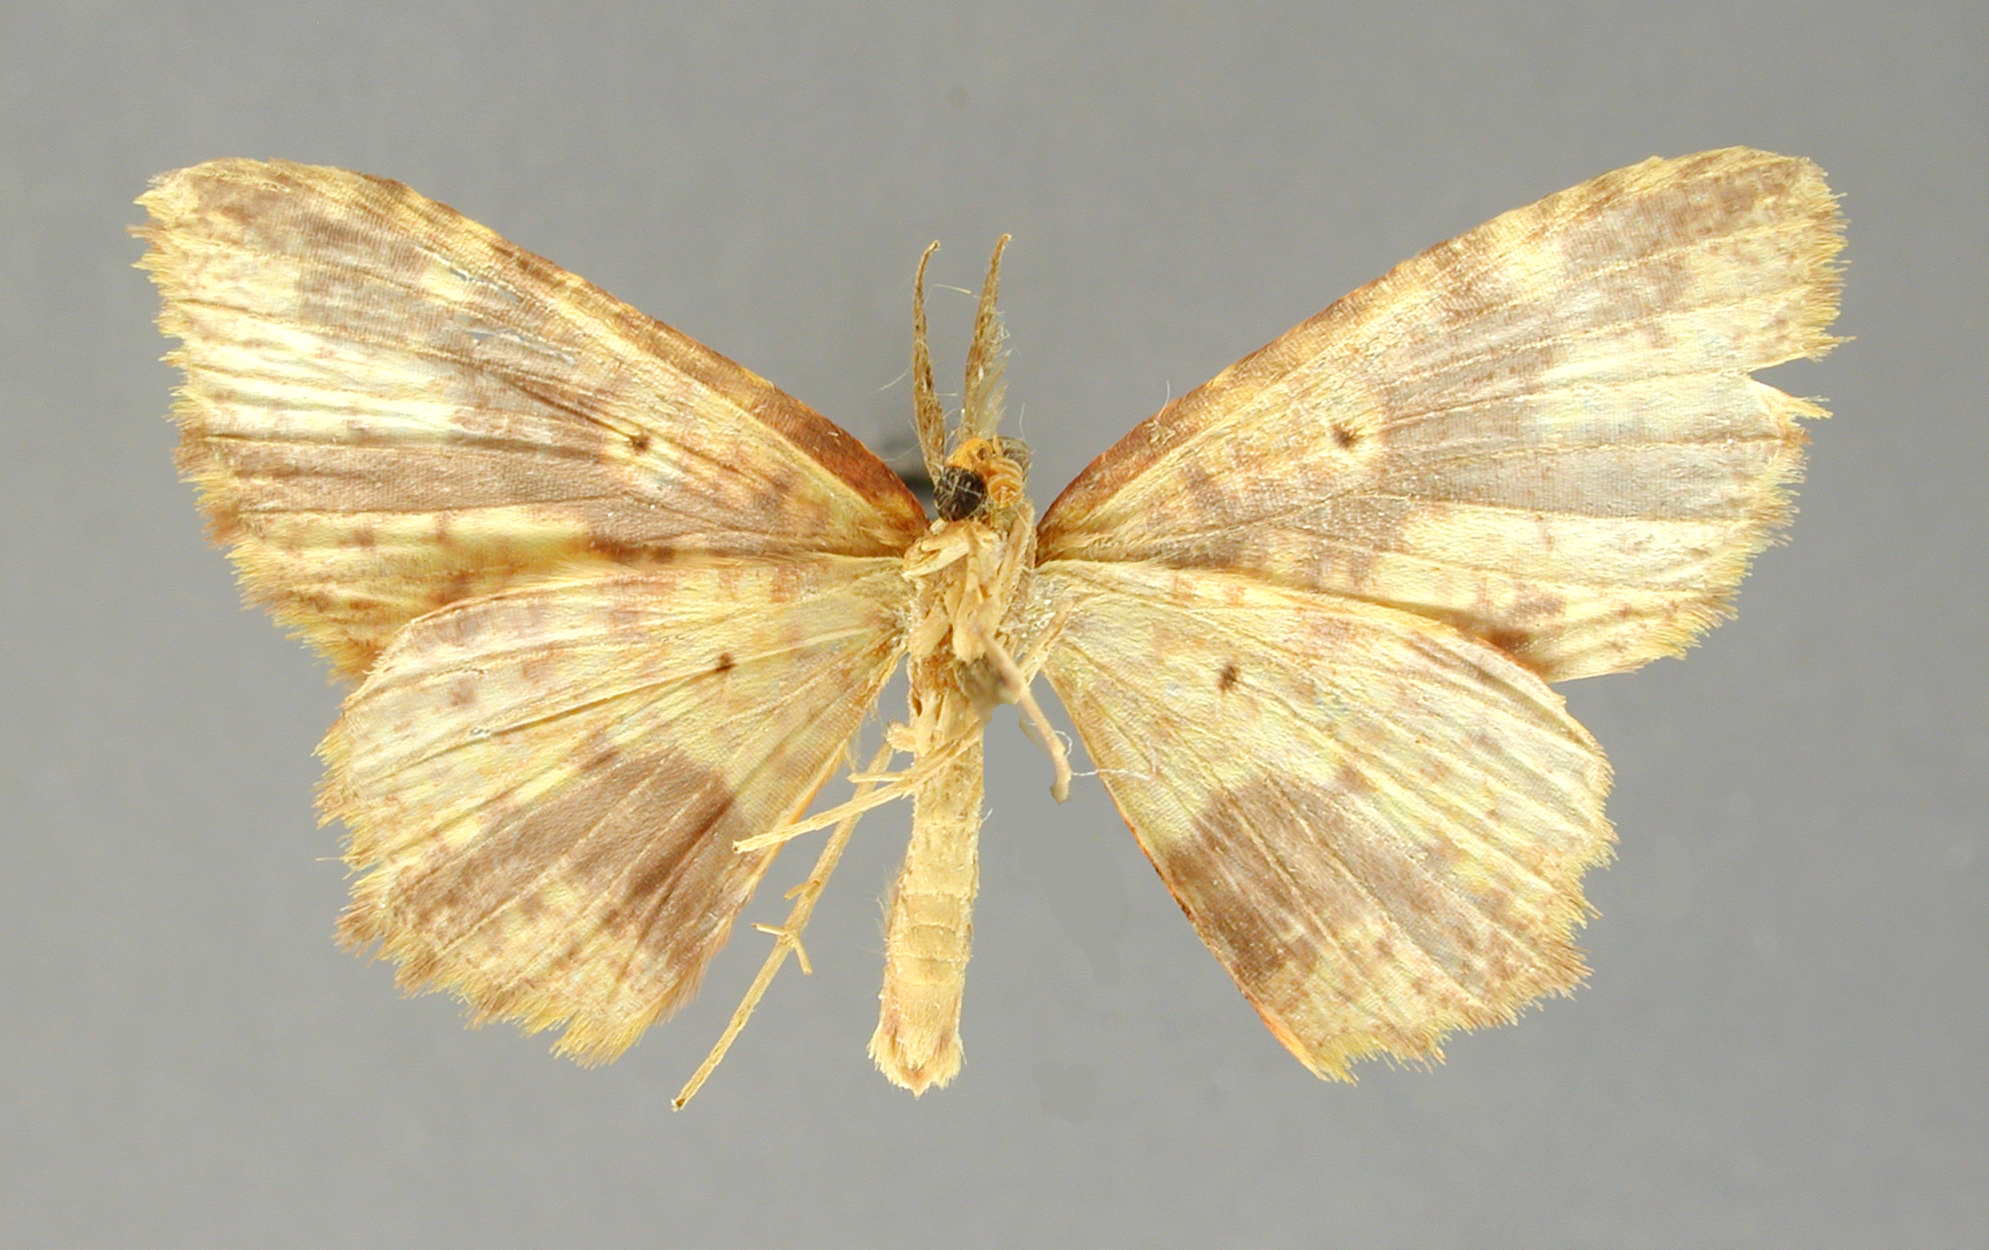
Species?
Cambogia ignefumata
